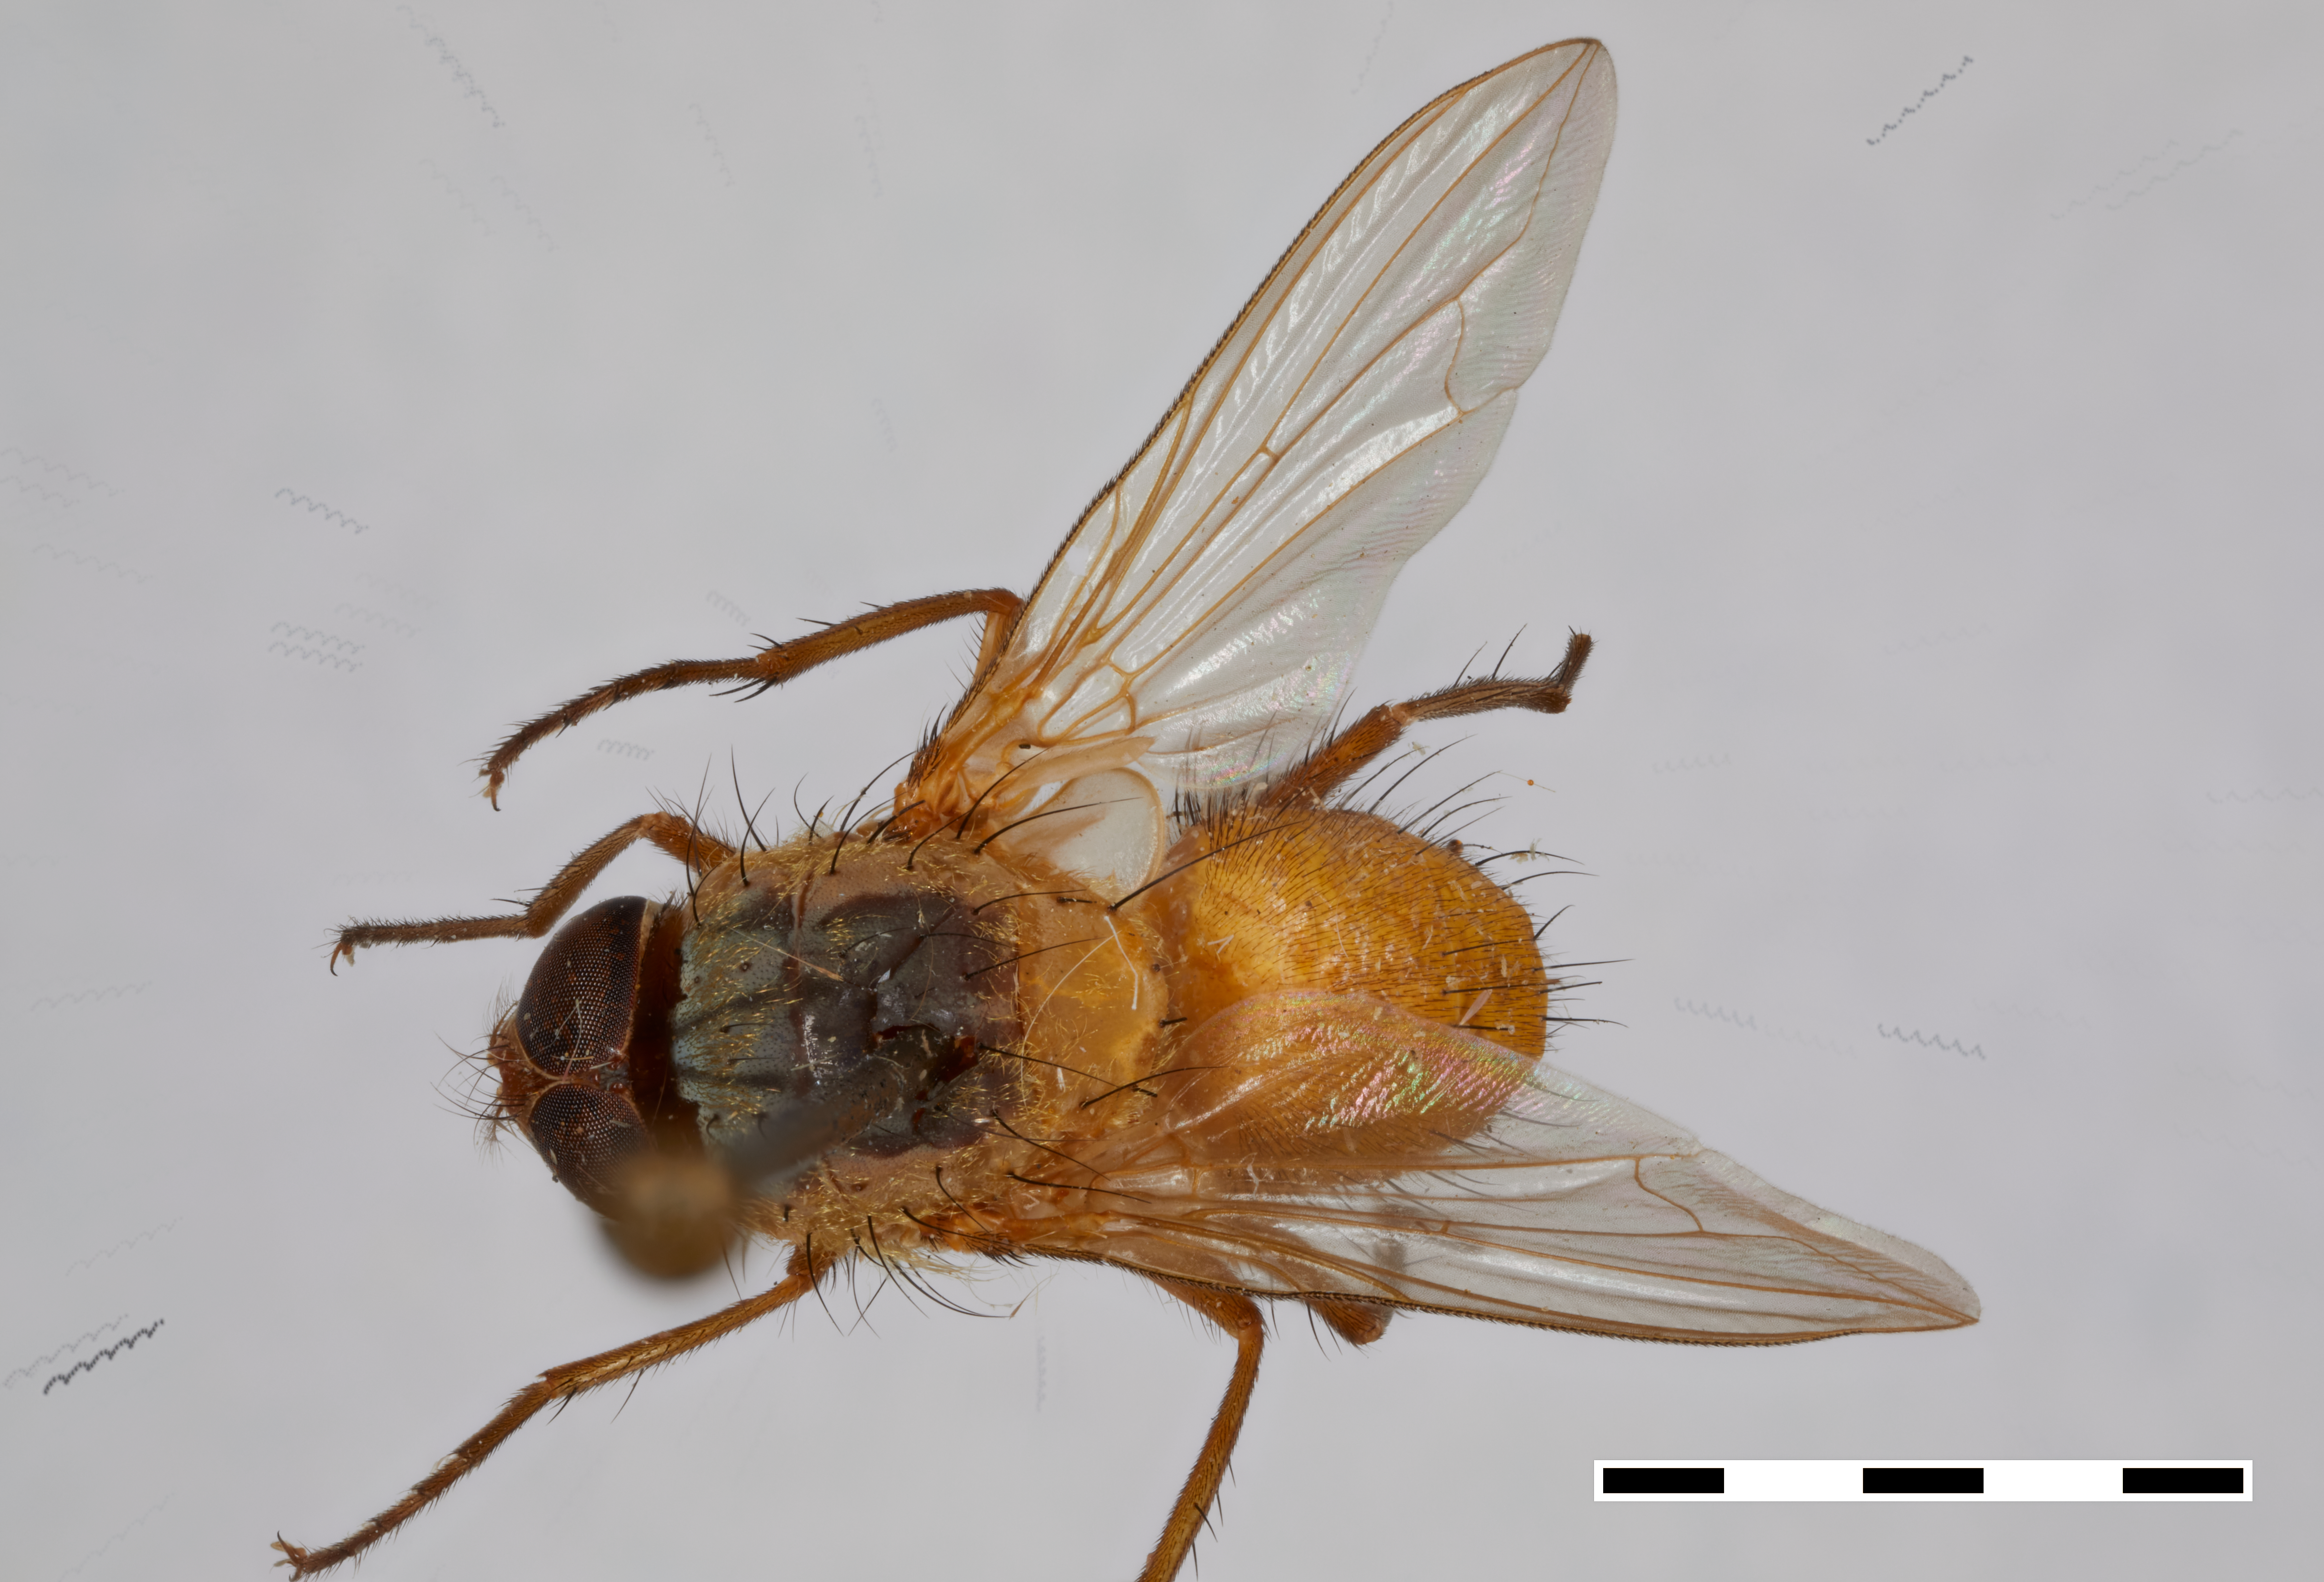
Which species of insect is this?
Lispoparea flava
